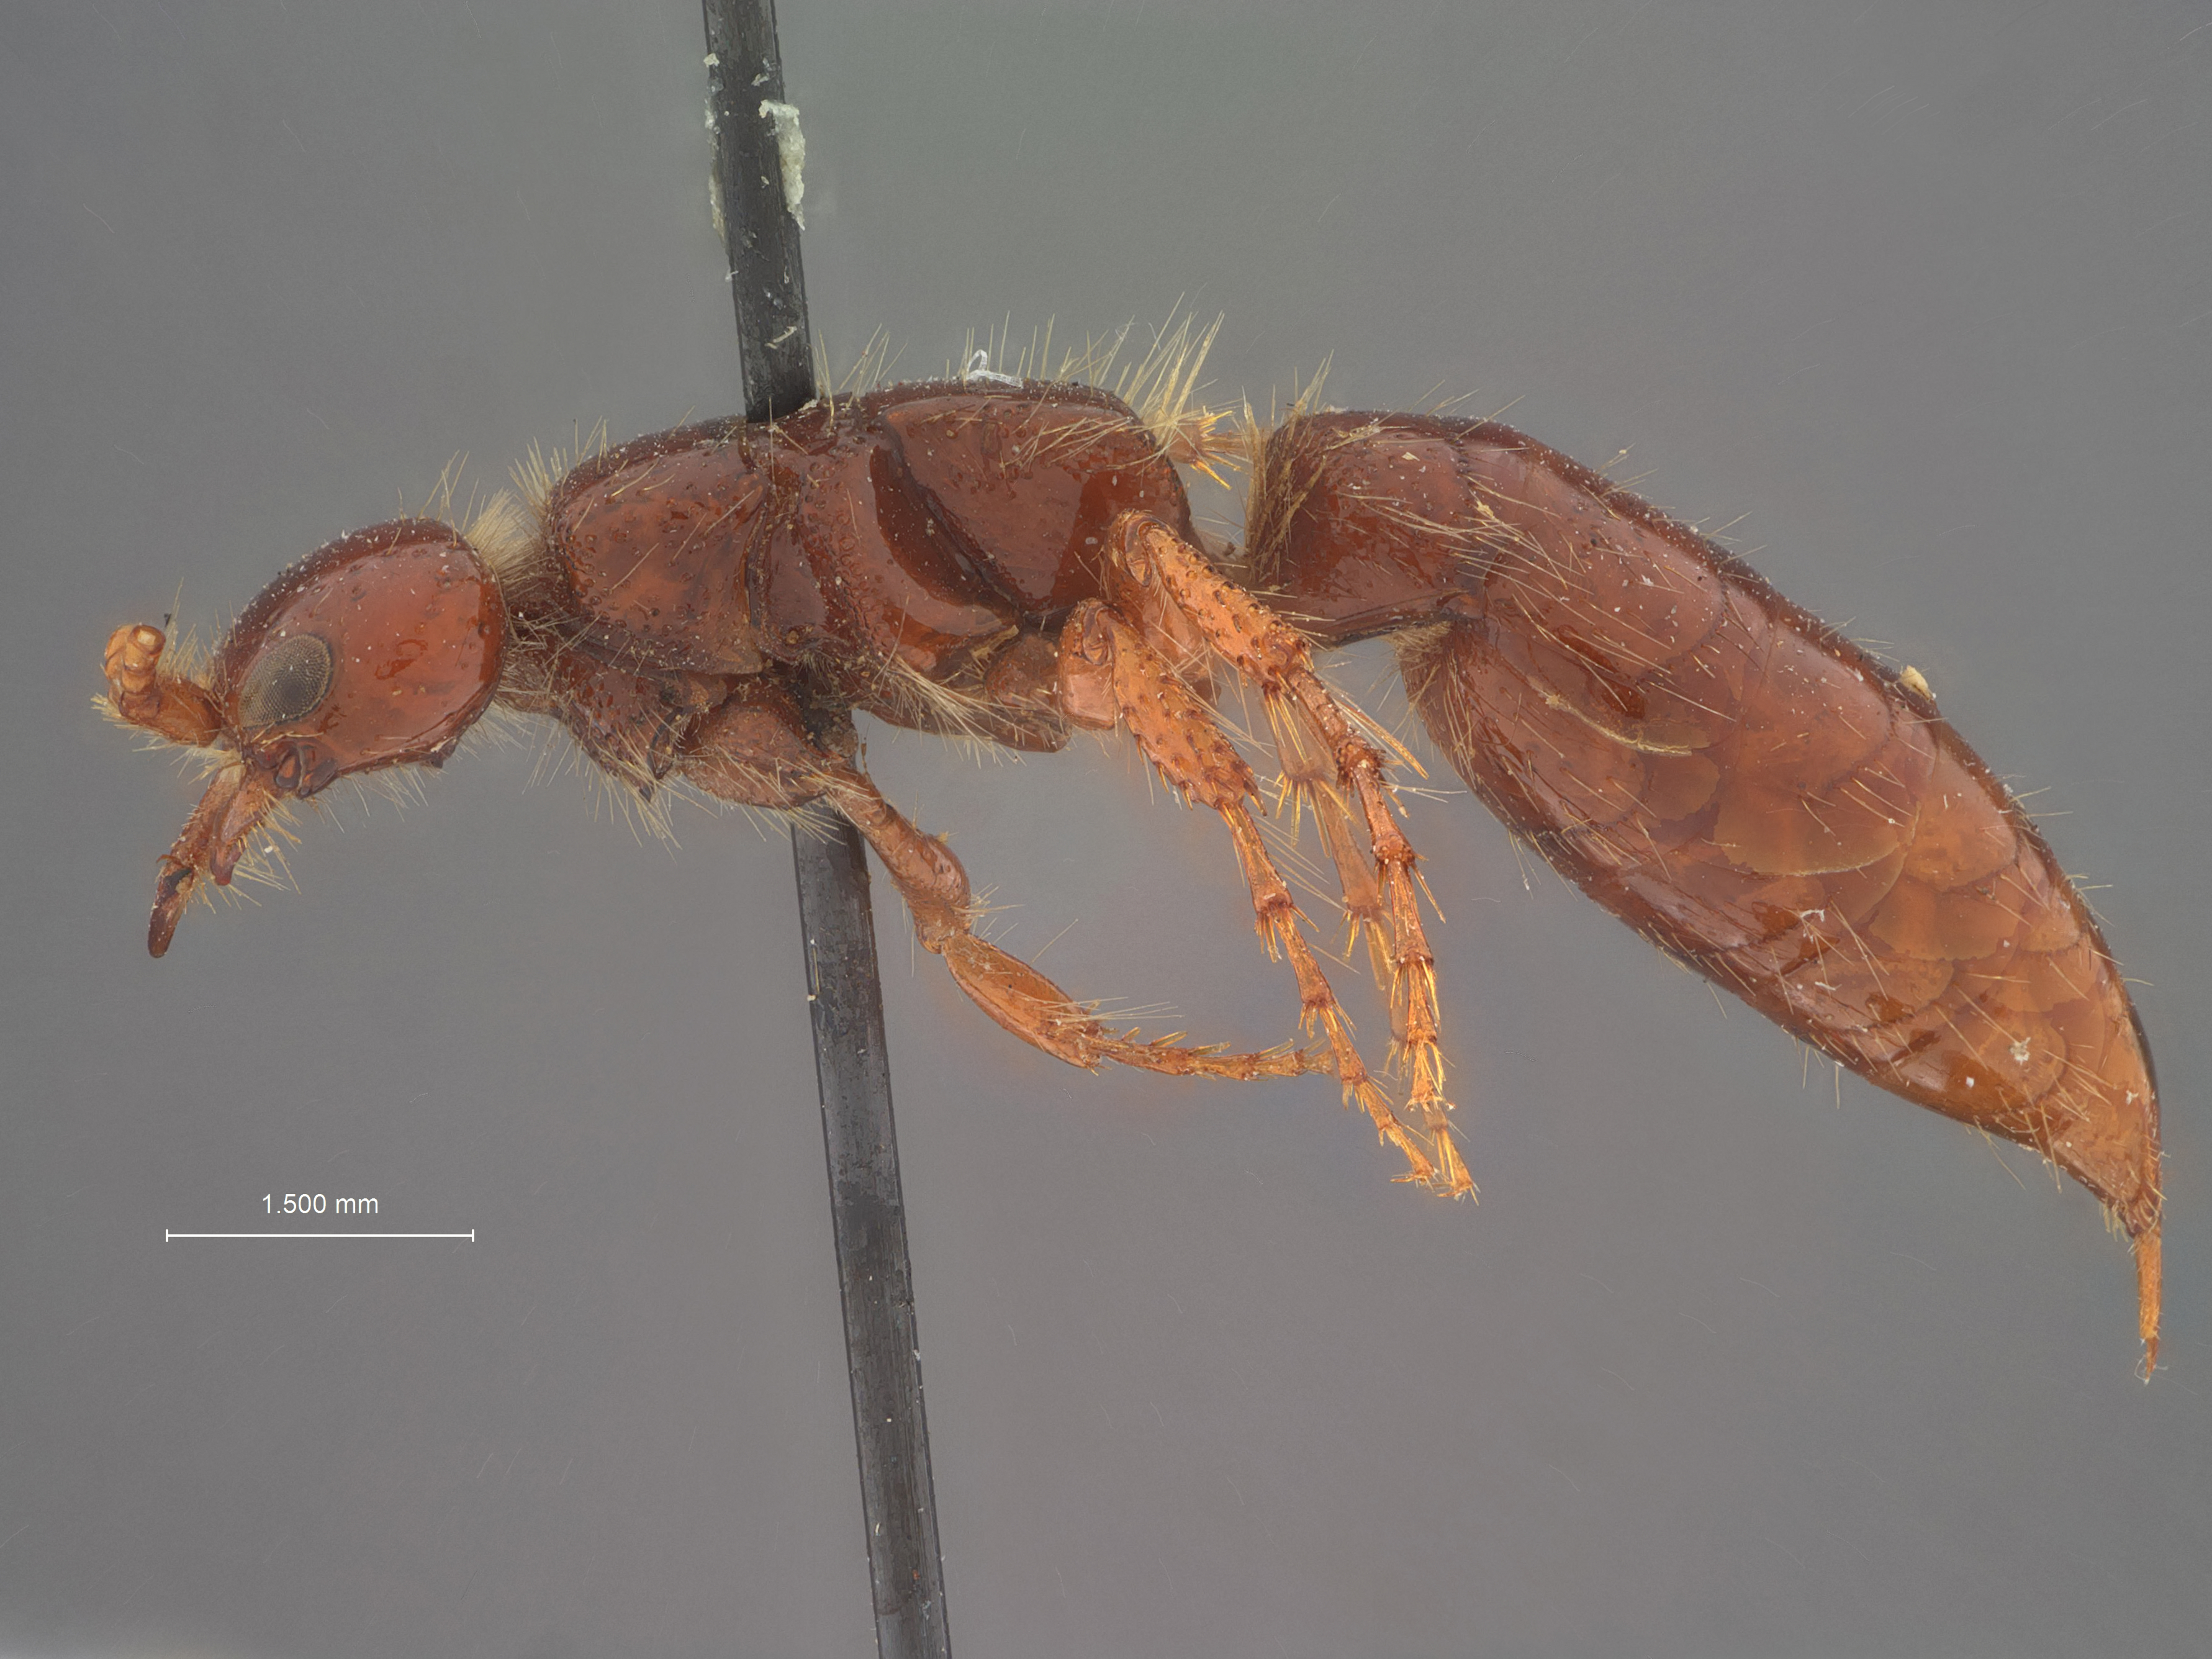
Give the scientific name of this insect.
Aglyptacros paxillatus
